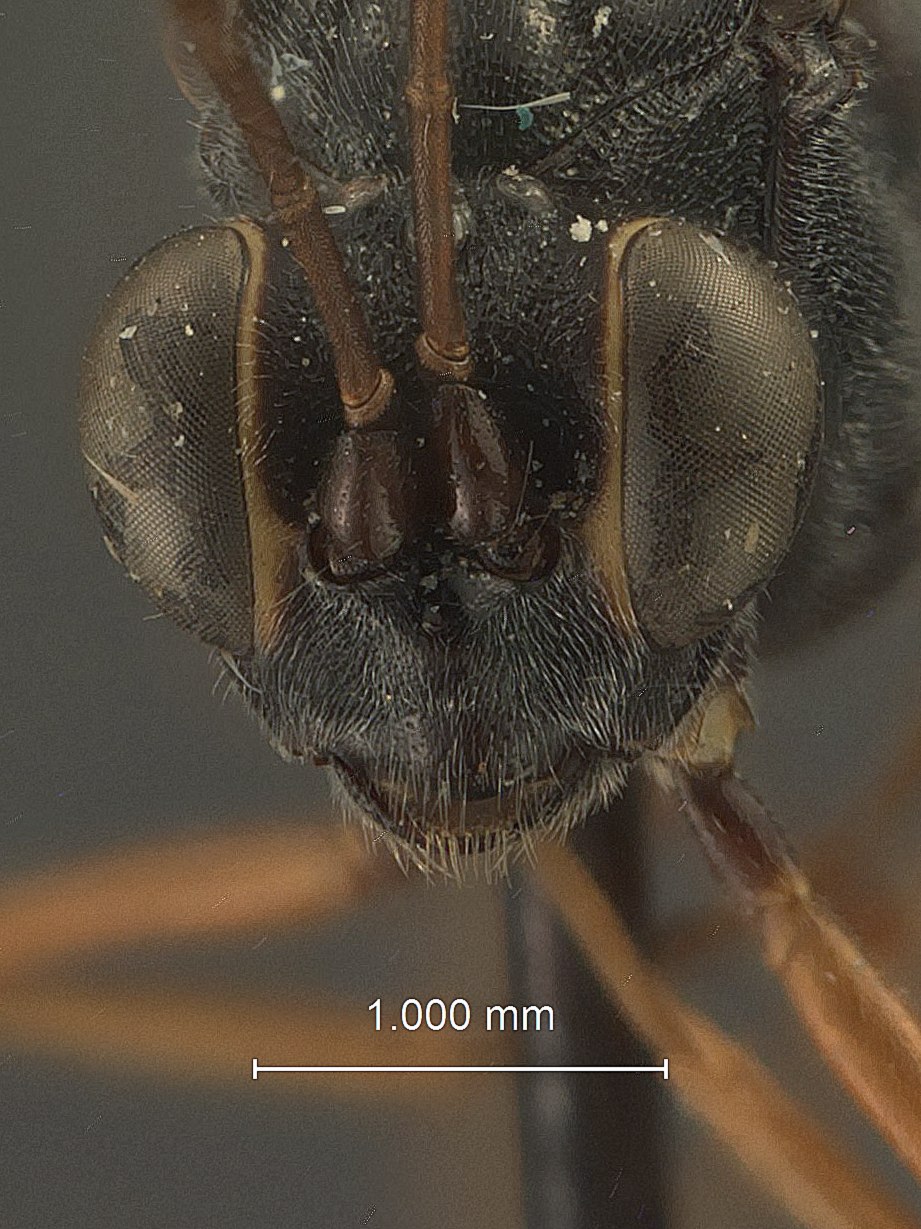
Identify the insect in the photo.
Cryptus asymmetricus
